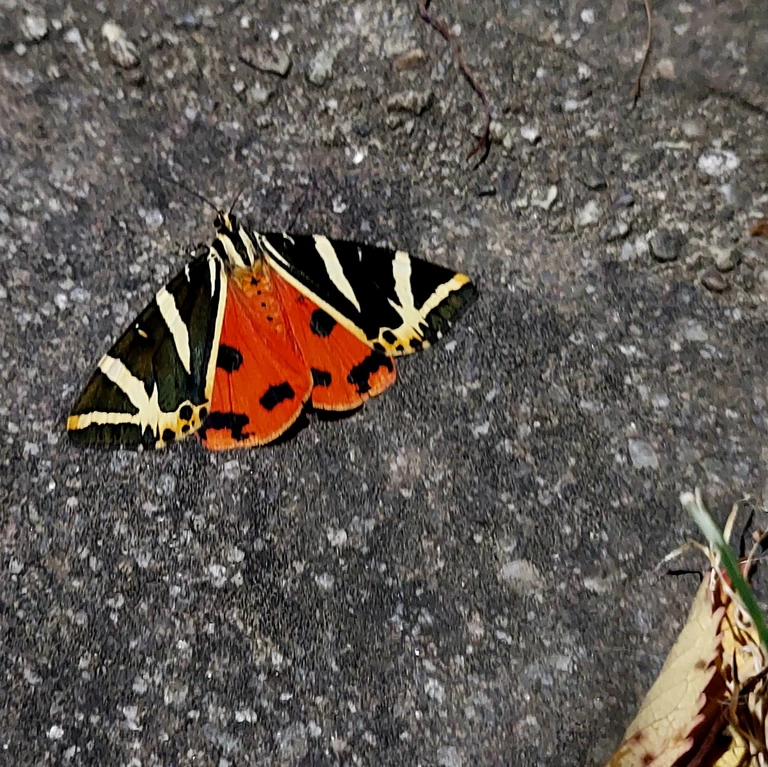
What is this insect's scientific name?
Euplagia quadripunctaria
